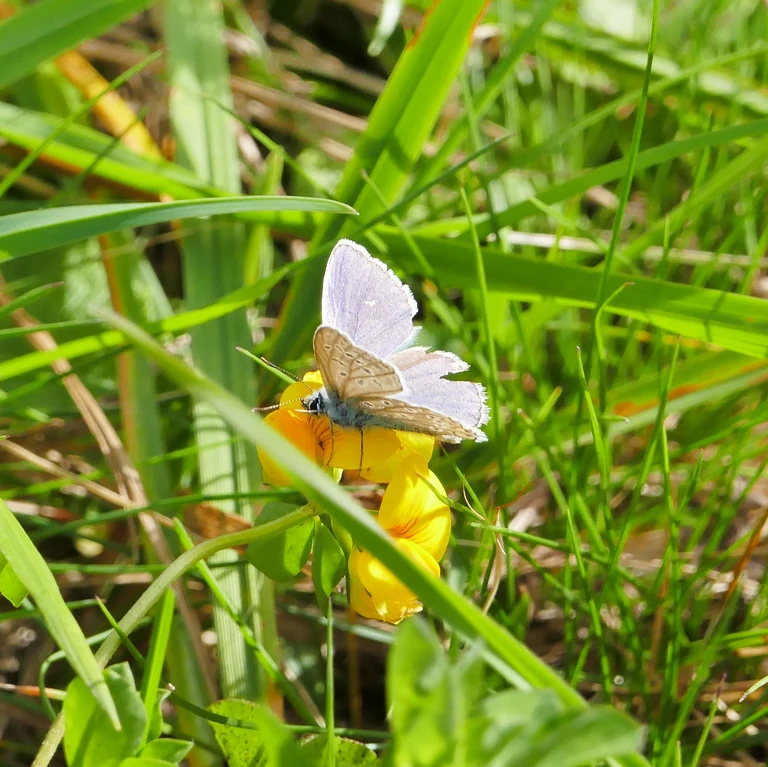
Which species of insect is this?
Polyommatus icarus
